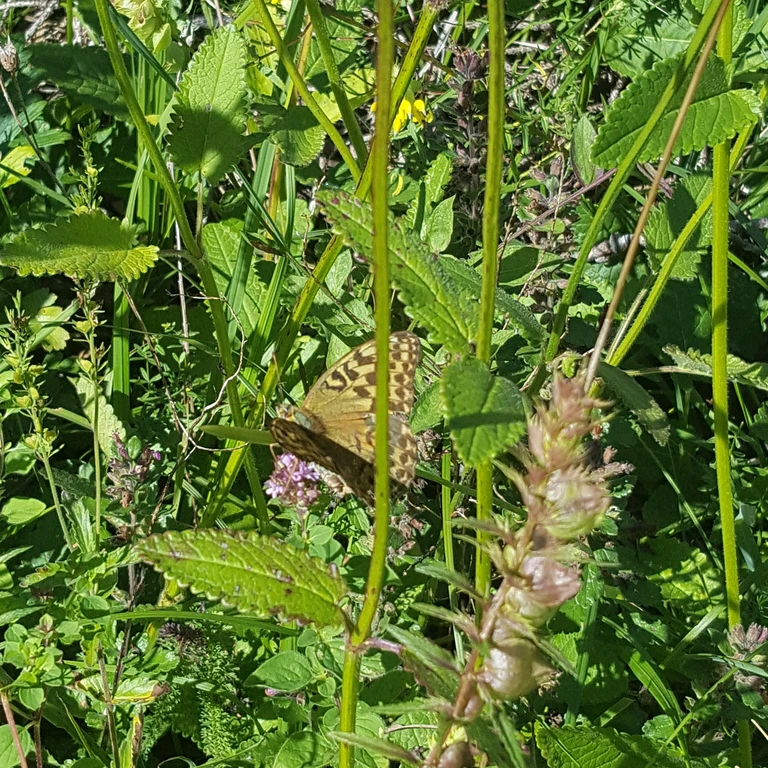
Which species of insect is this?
Argynnis paphia
